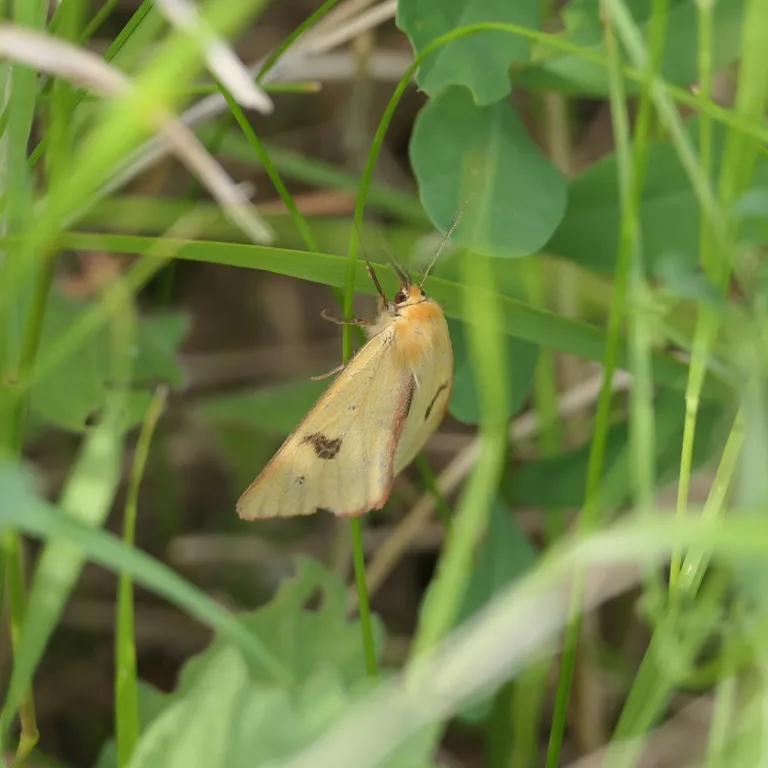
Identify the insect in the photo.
Diacrisia sannio
